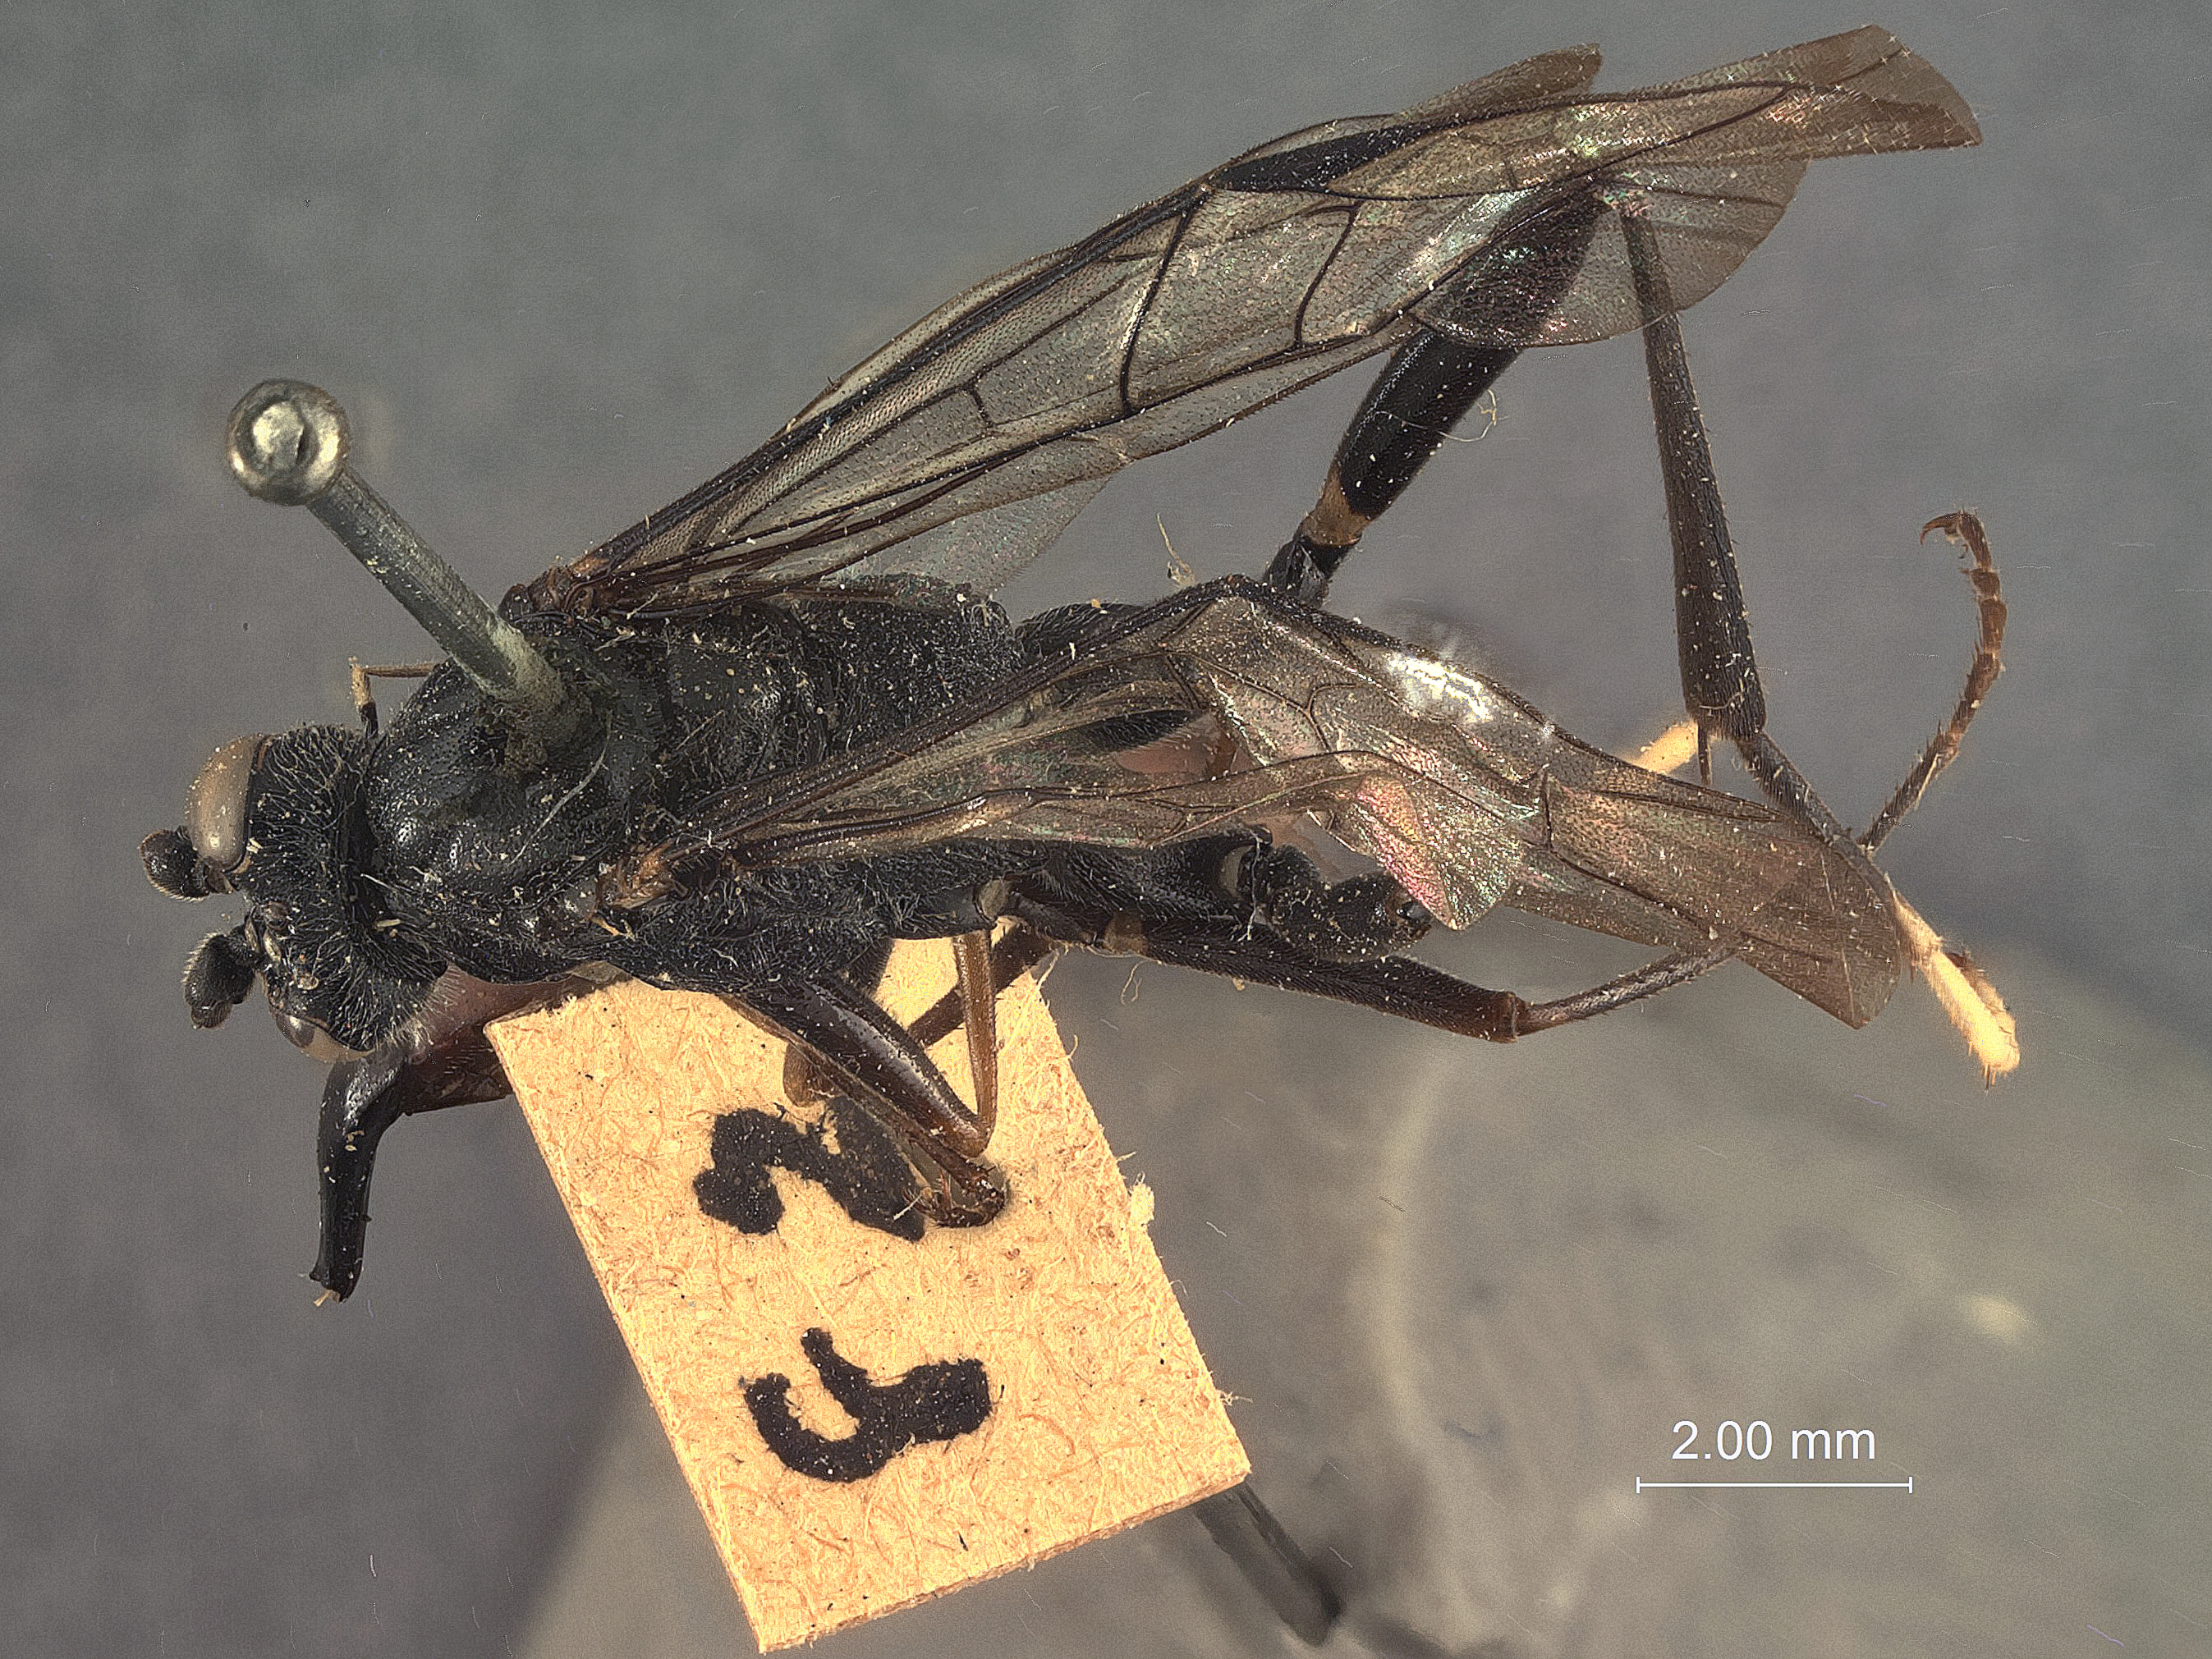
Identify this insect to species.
Cryptus leucopus
